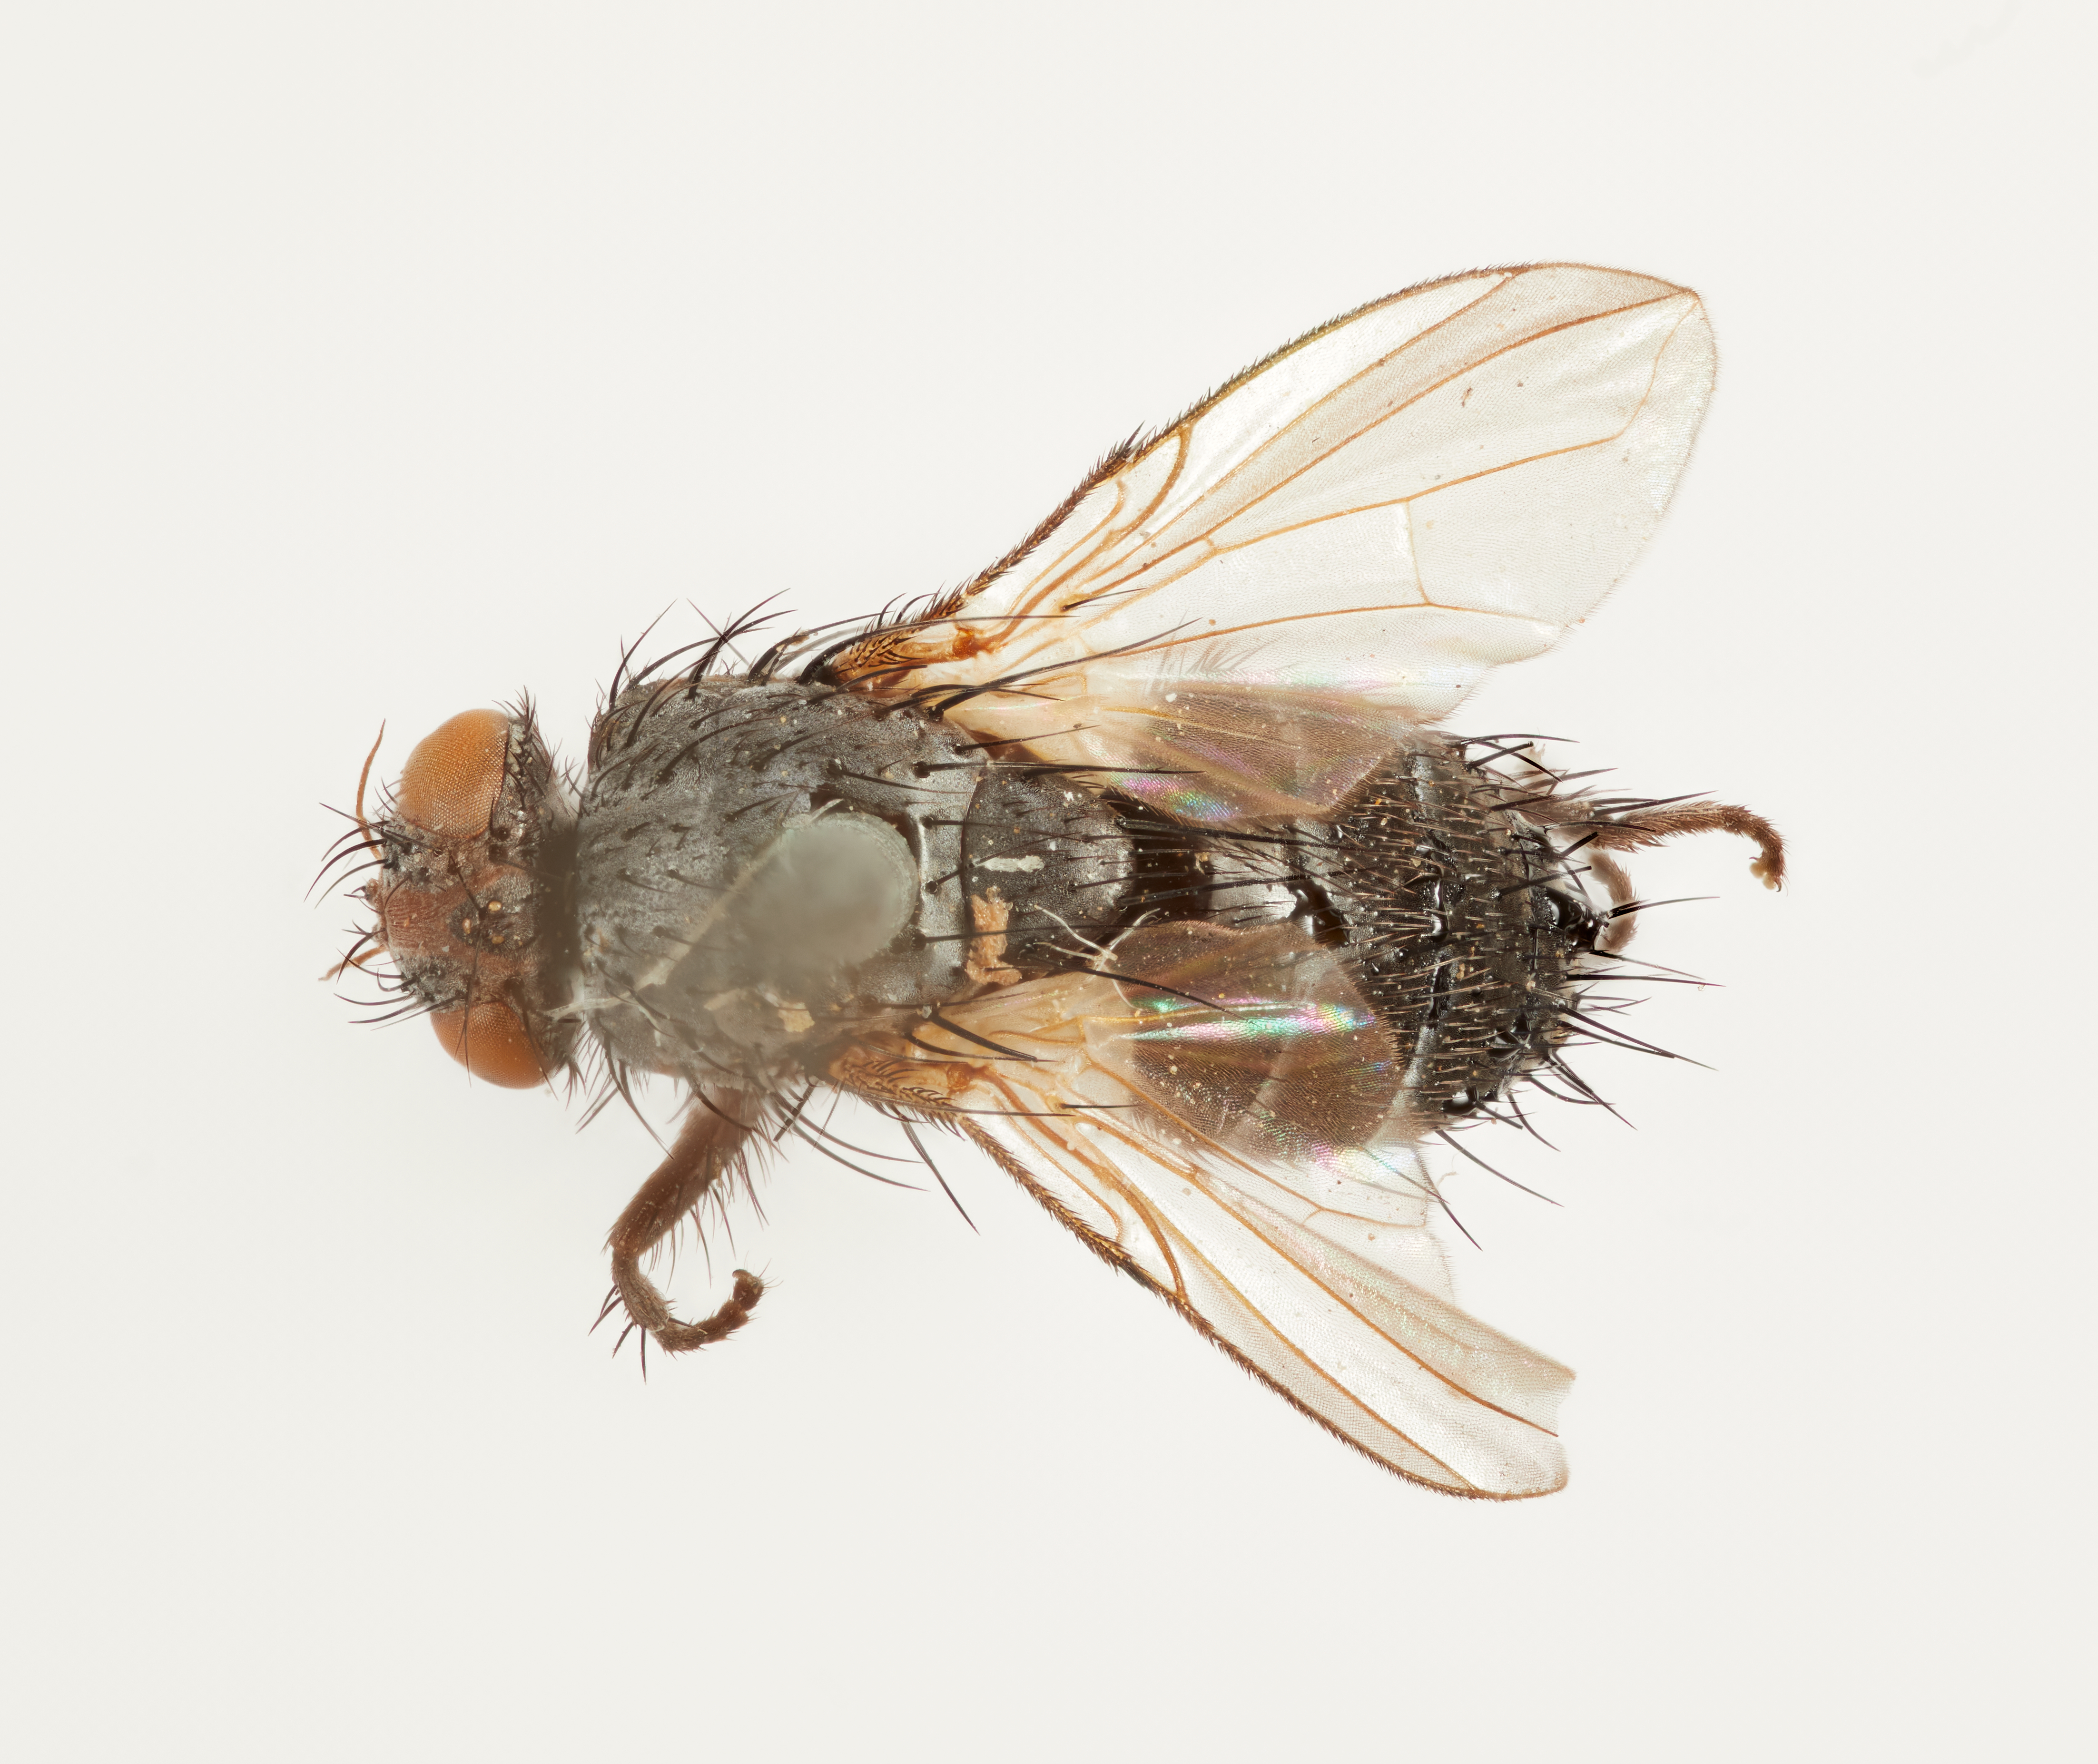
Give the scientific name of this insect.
Neaera longicornis
